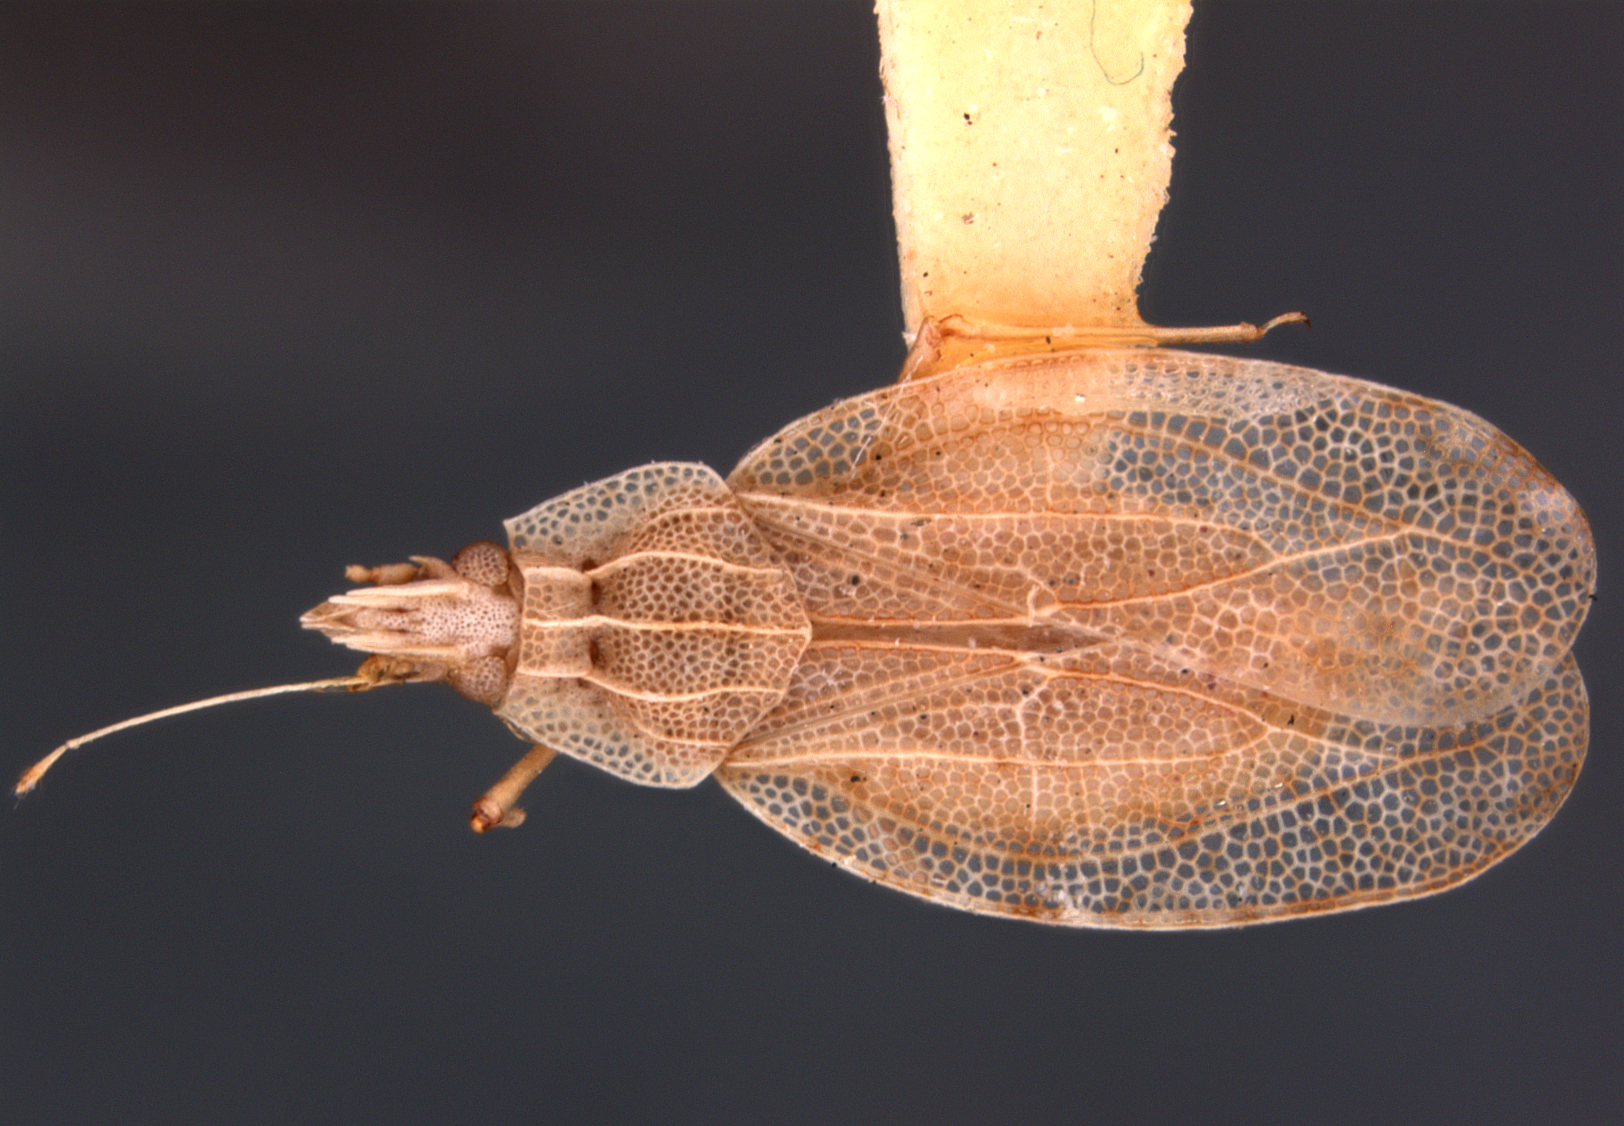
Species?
Cantacader claratis
